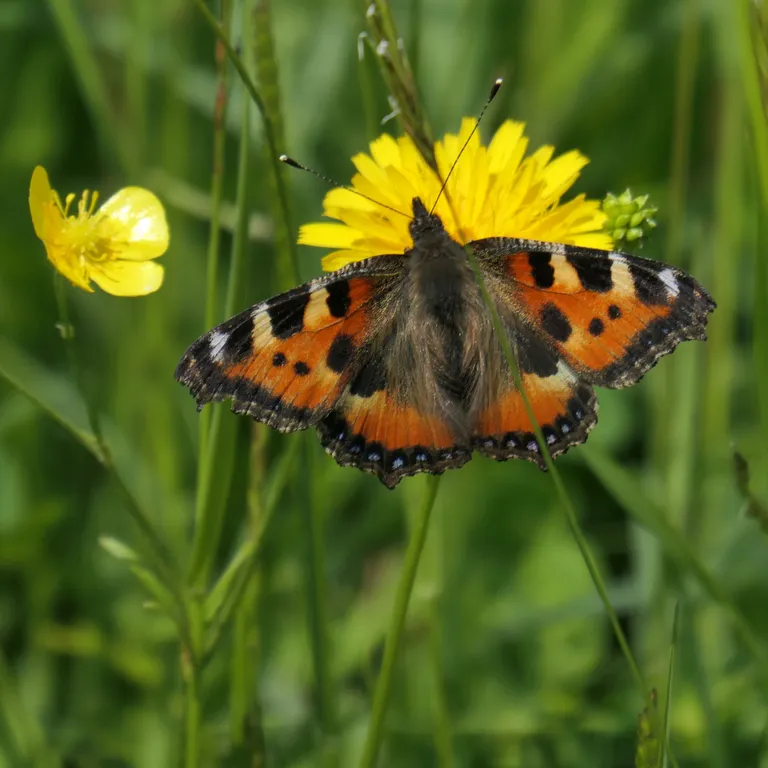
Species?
Aglais urticae
